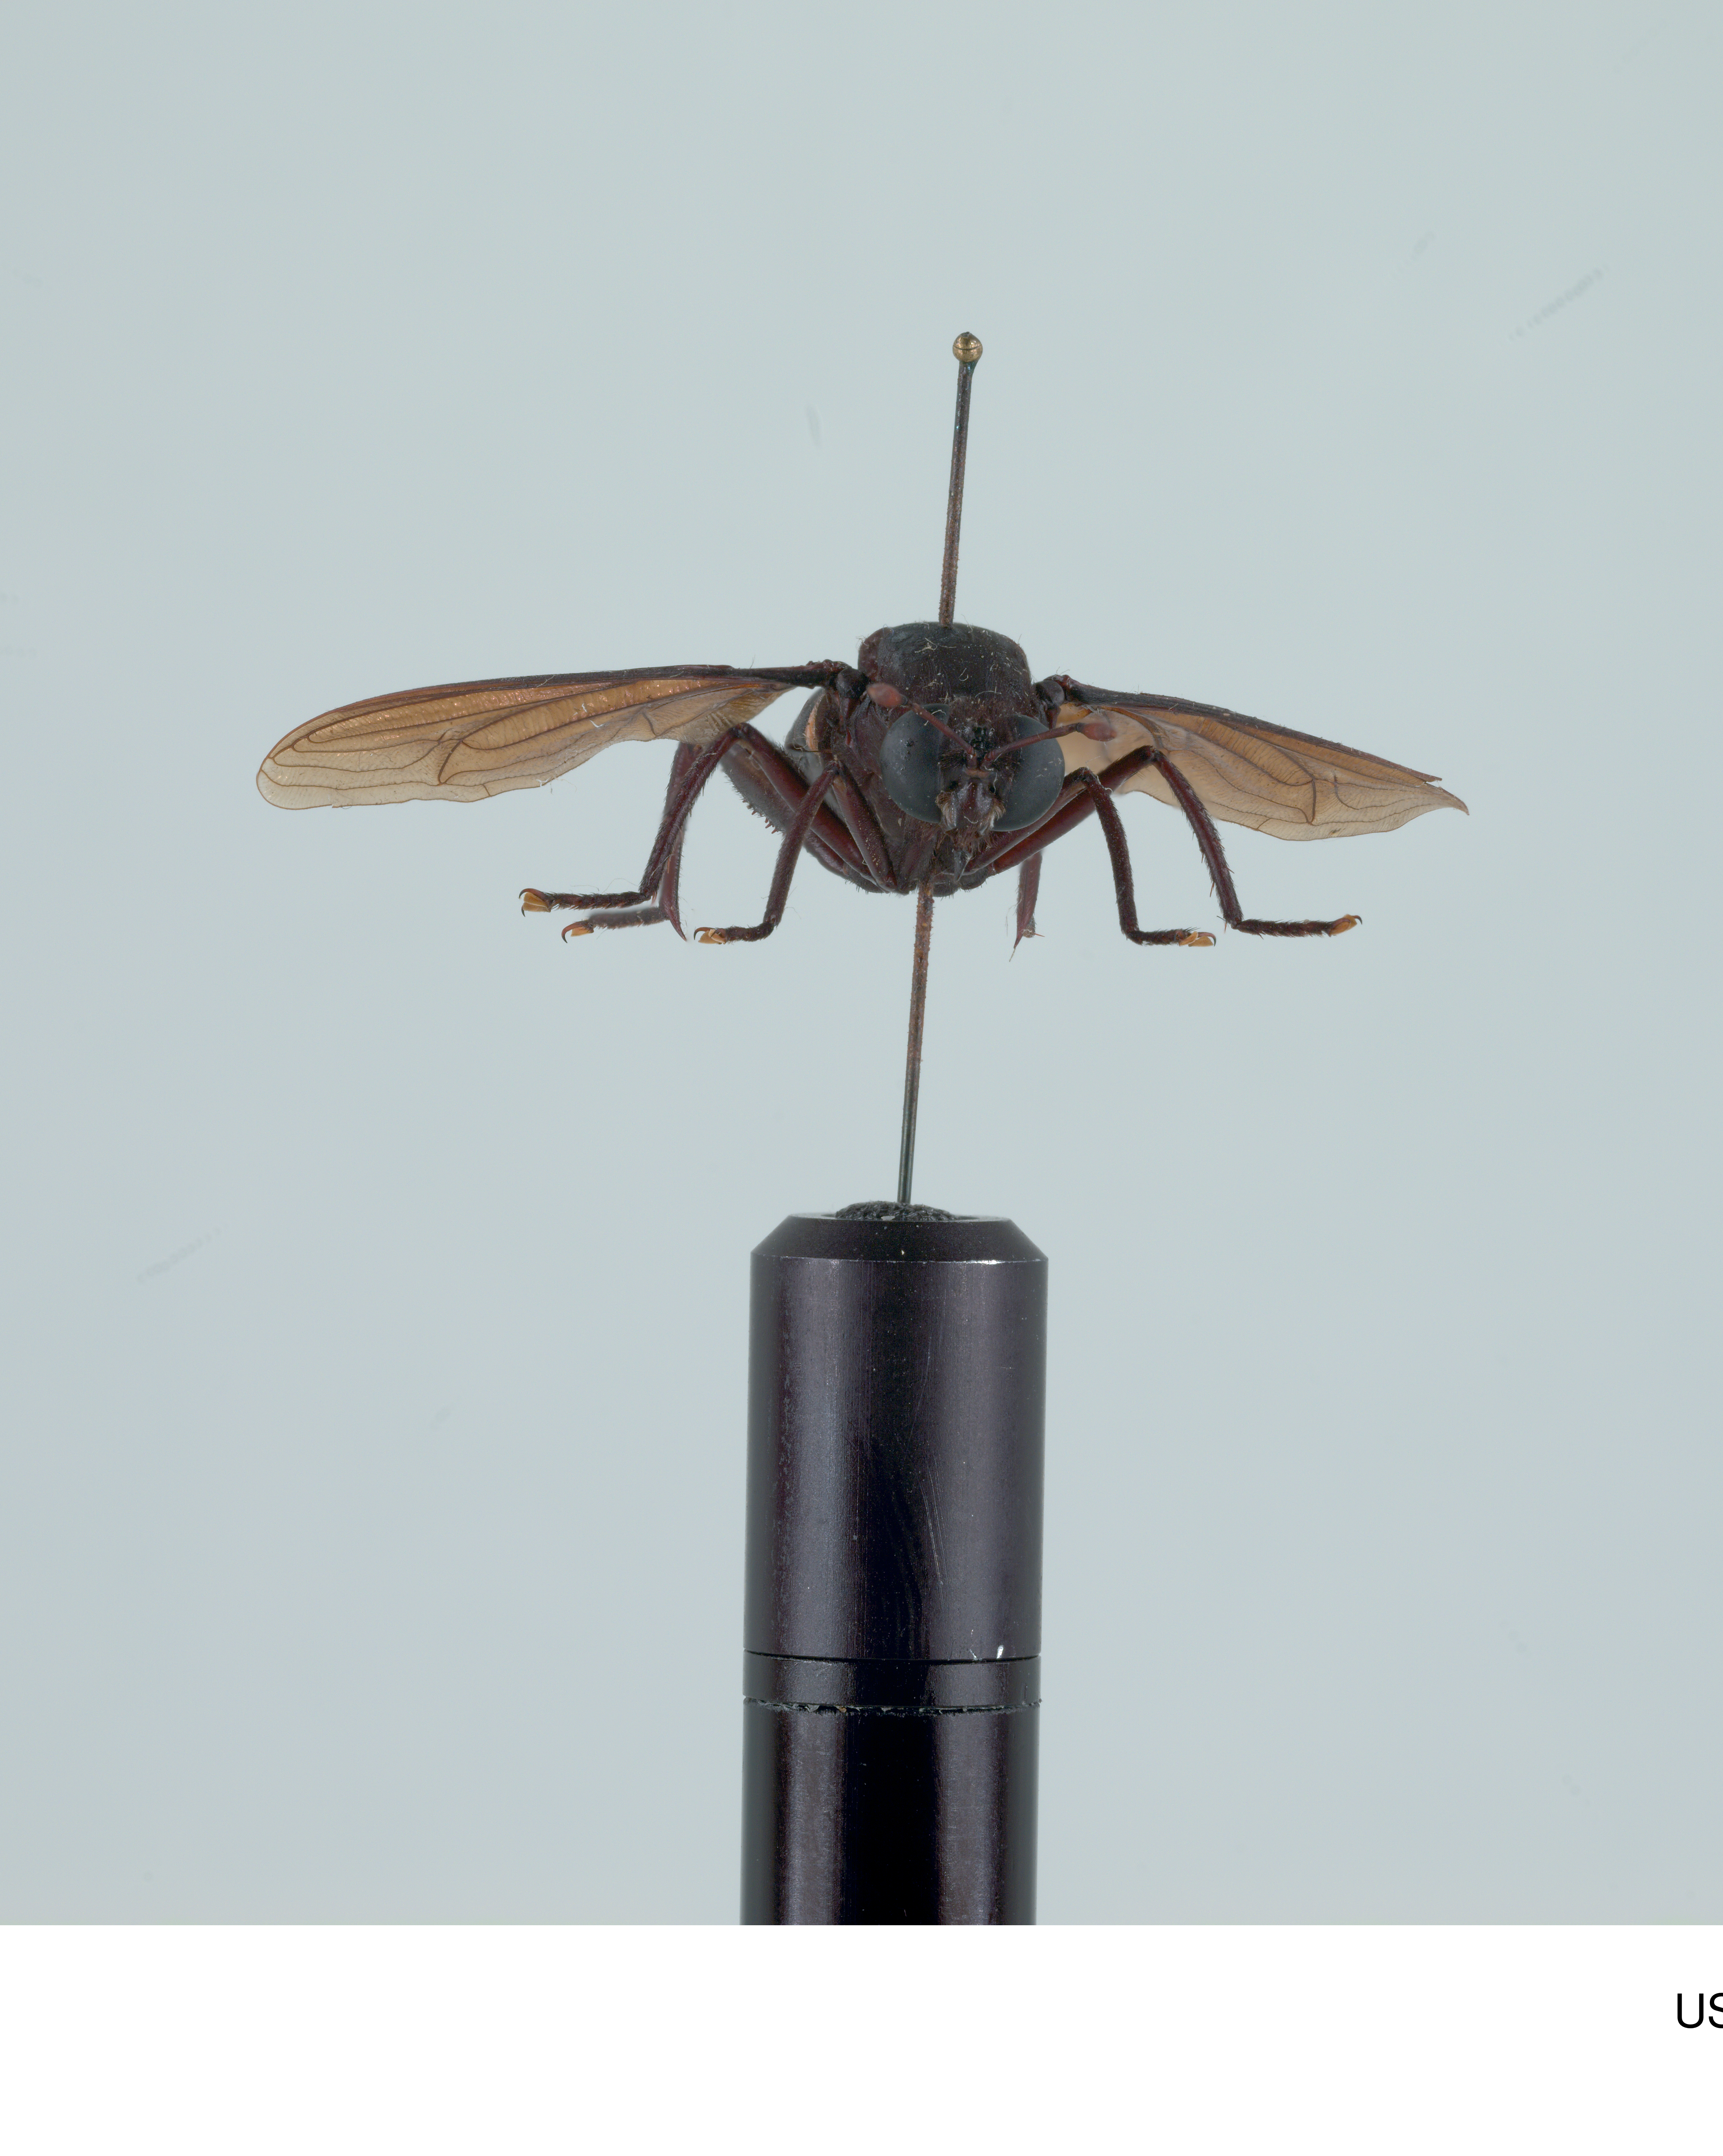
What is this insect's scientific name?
Mydas clavatus
